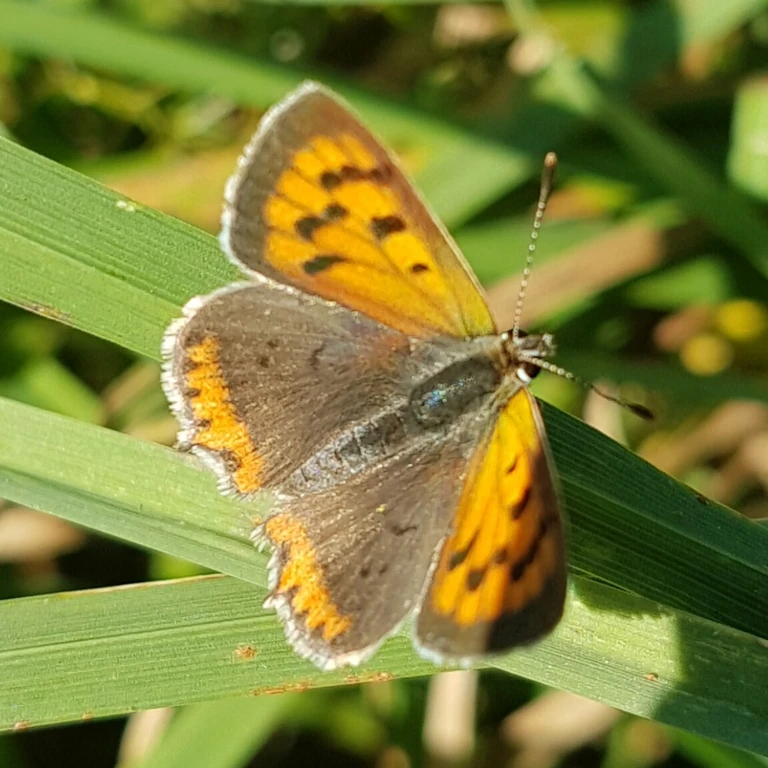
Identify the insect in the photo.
Lycaena phlaeas
